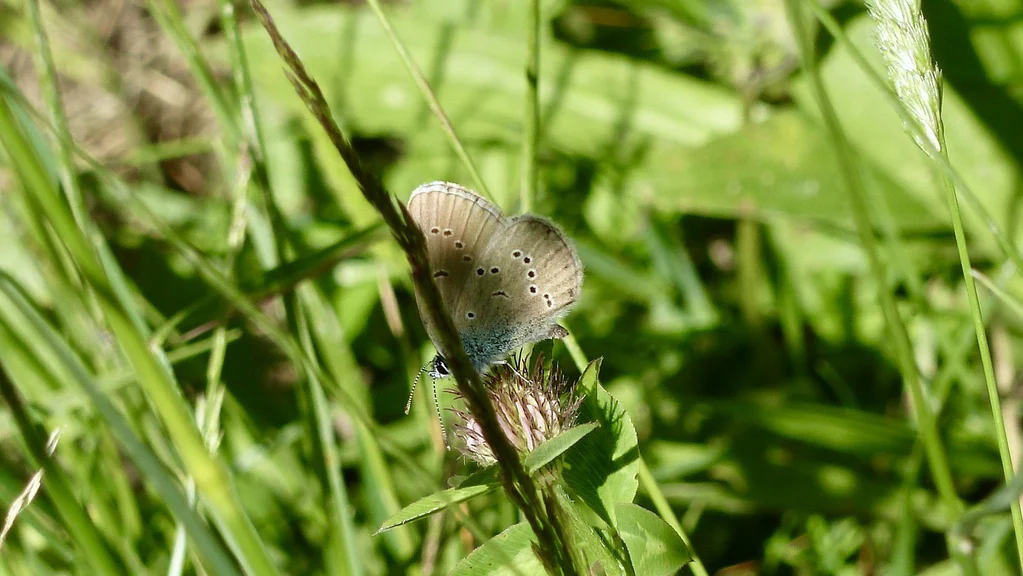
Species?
Cyaniris semiargus
